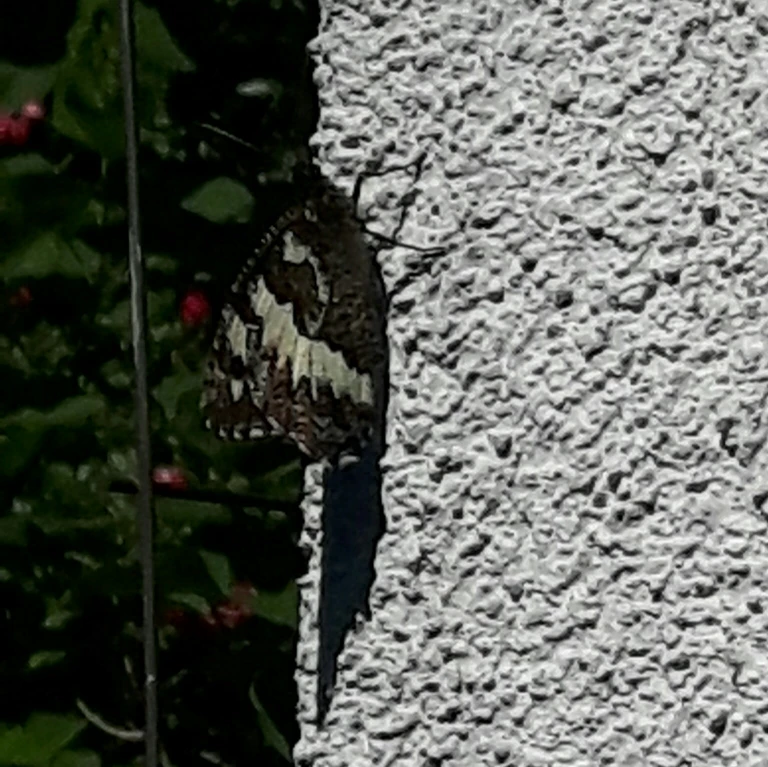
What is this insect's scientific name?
Brintesia circe
